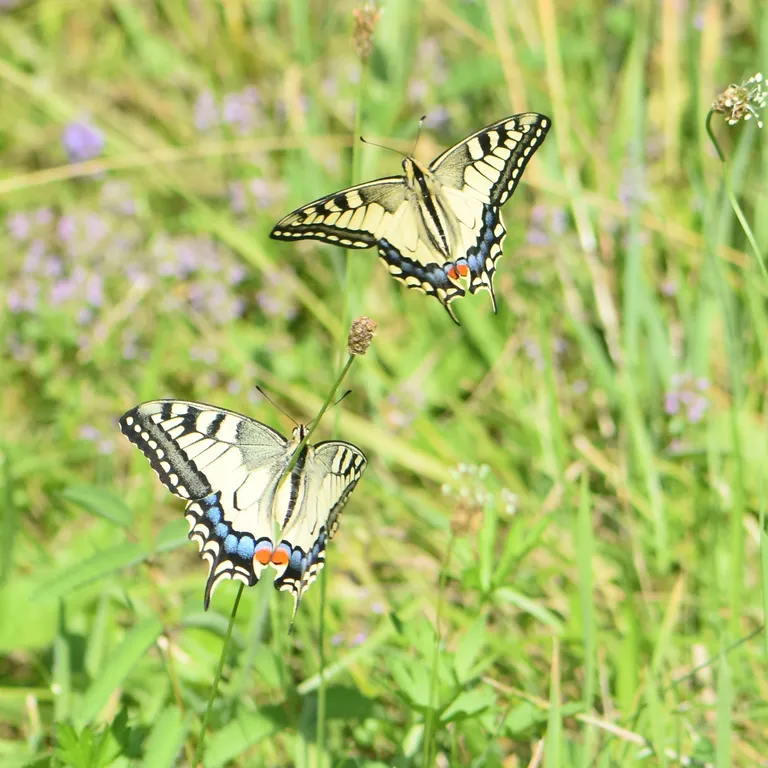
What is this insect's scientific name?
Papilio machaon
